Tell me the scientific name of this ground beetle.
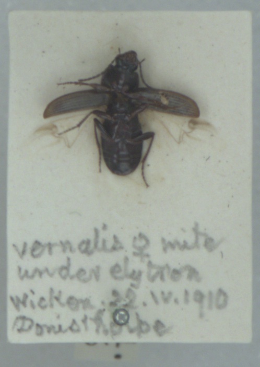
Pterostichus vernalis
